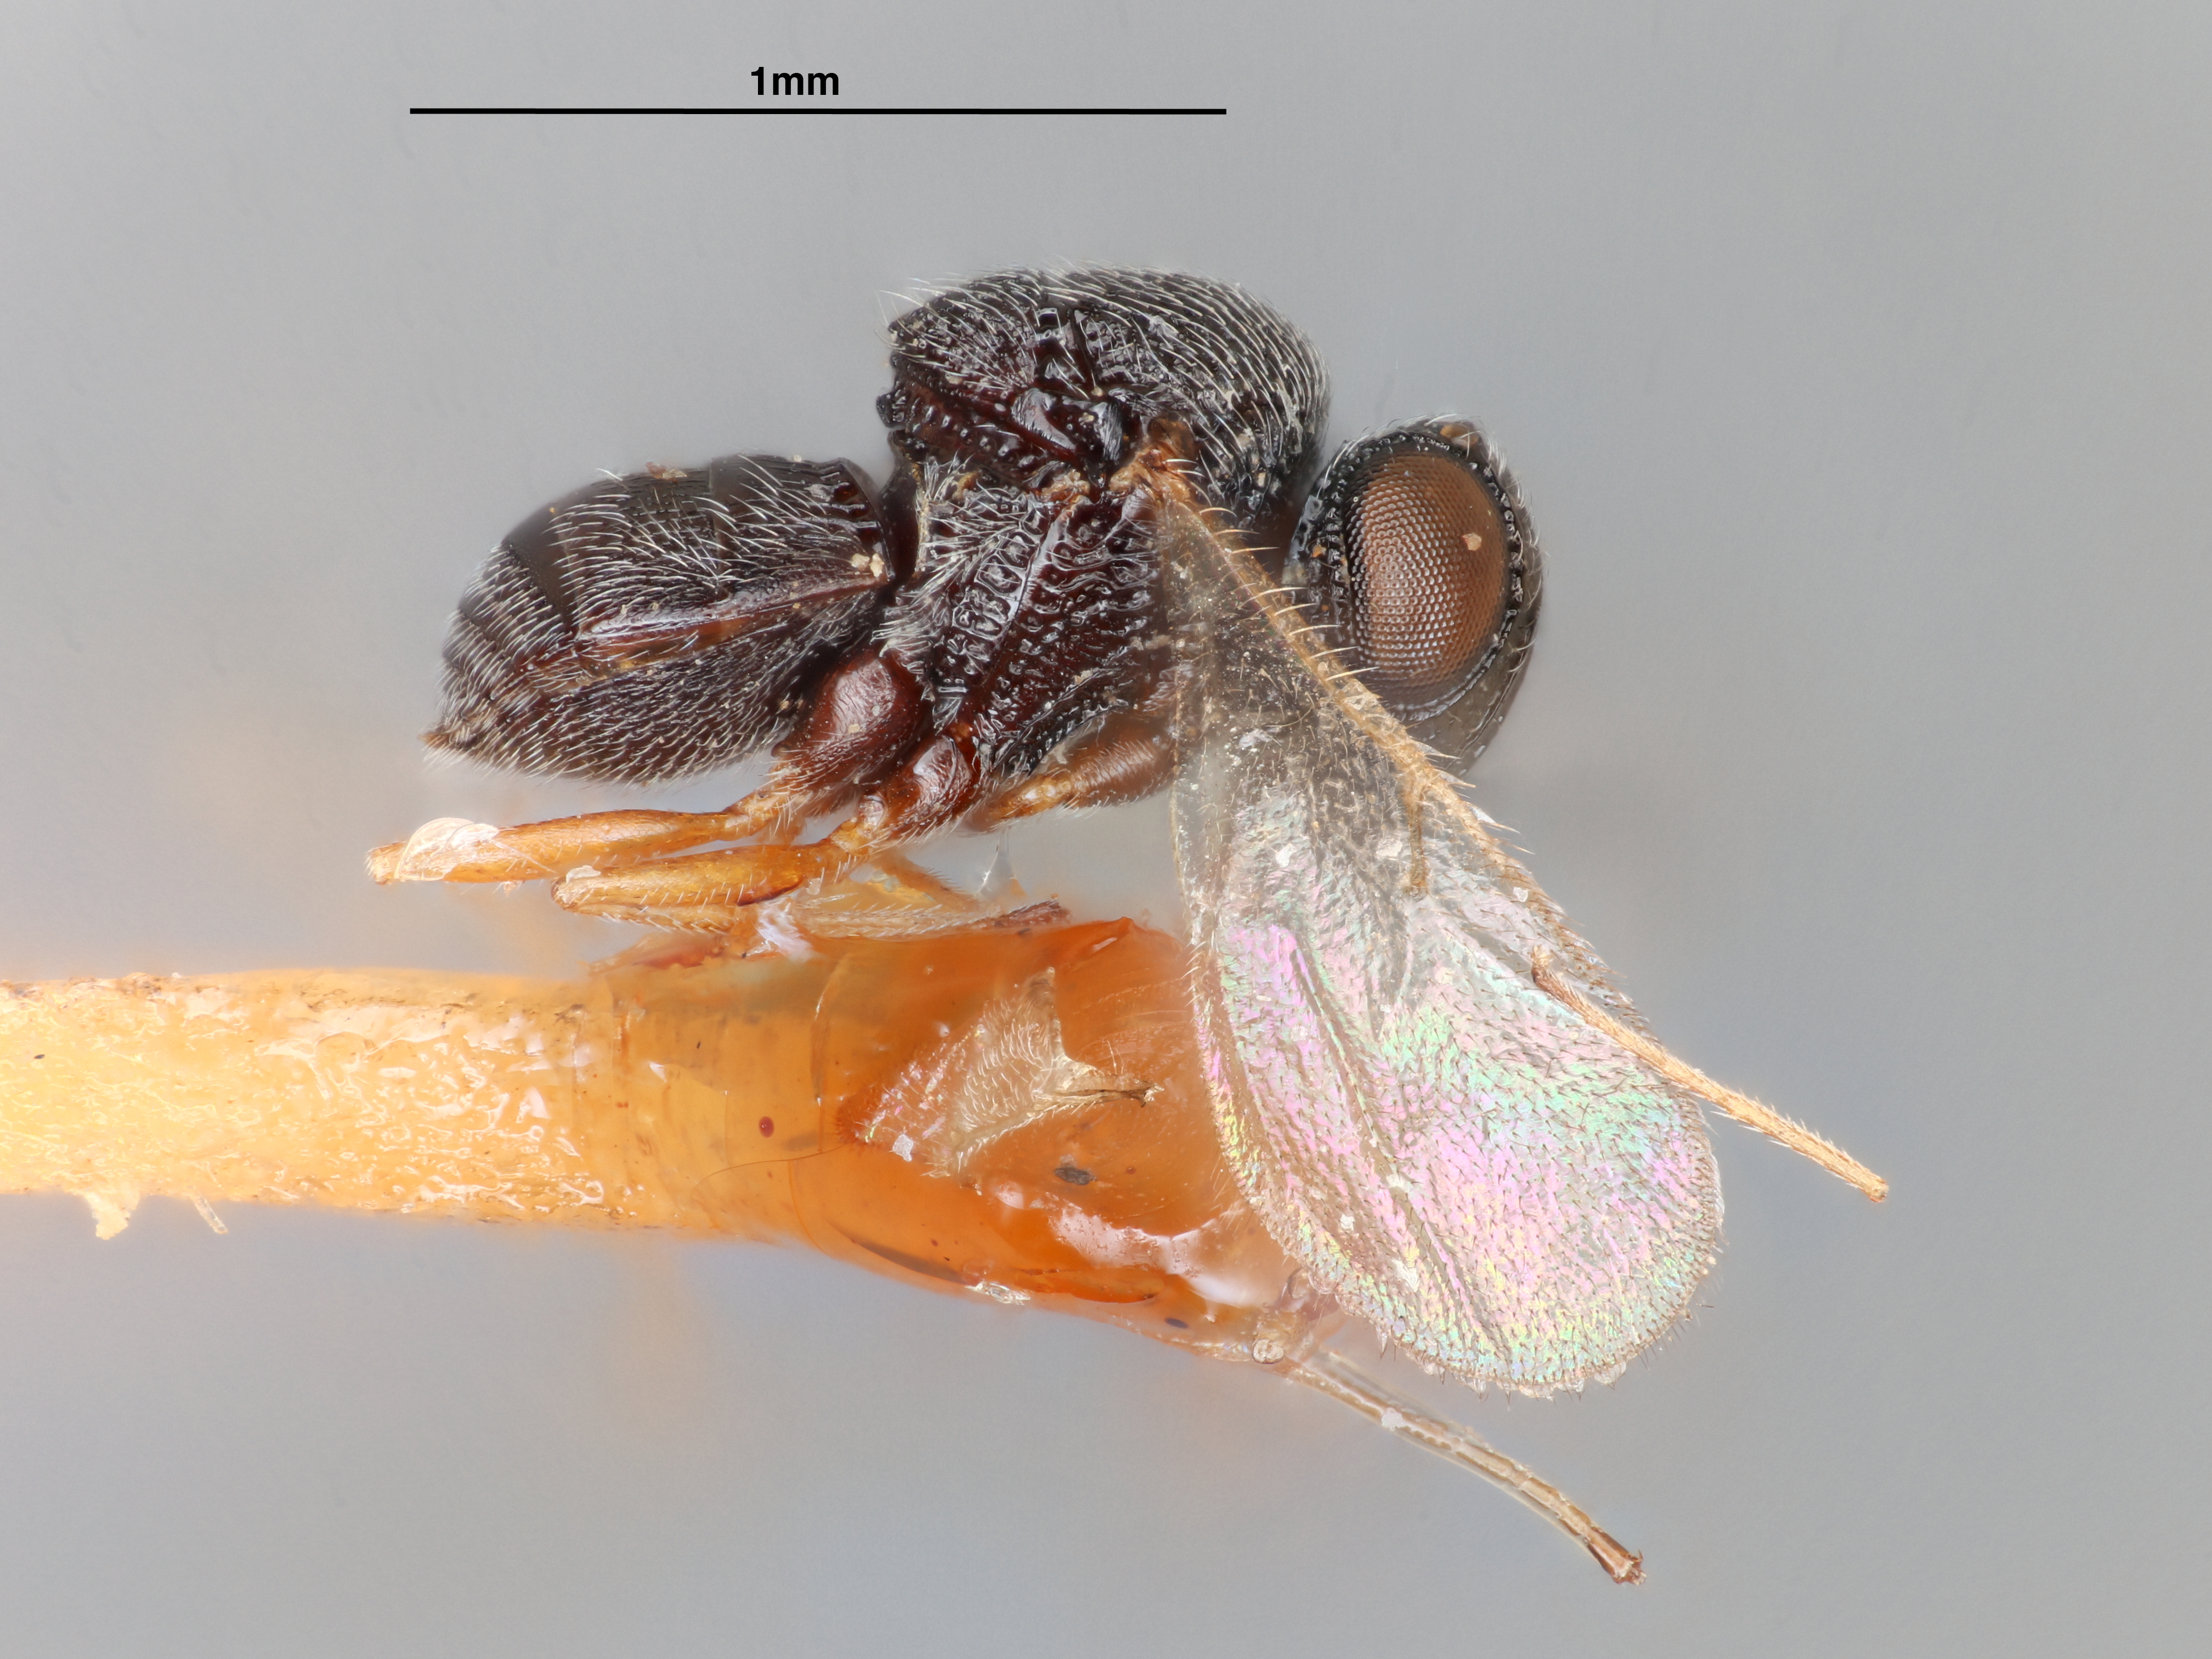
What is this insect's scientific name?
Gryon krishnagiriensis
